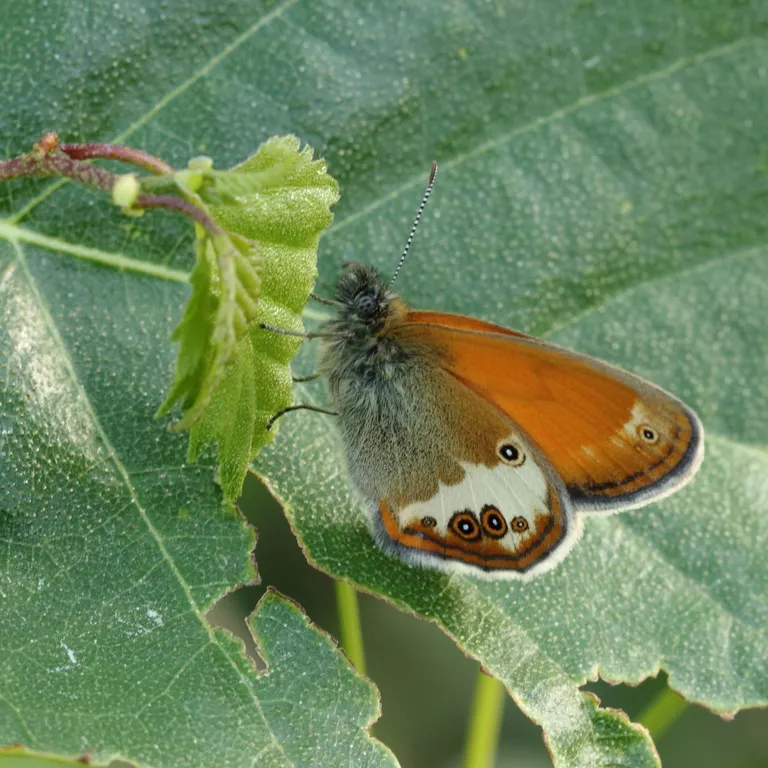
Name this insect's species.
Coenonympha arcania
